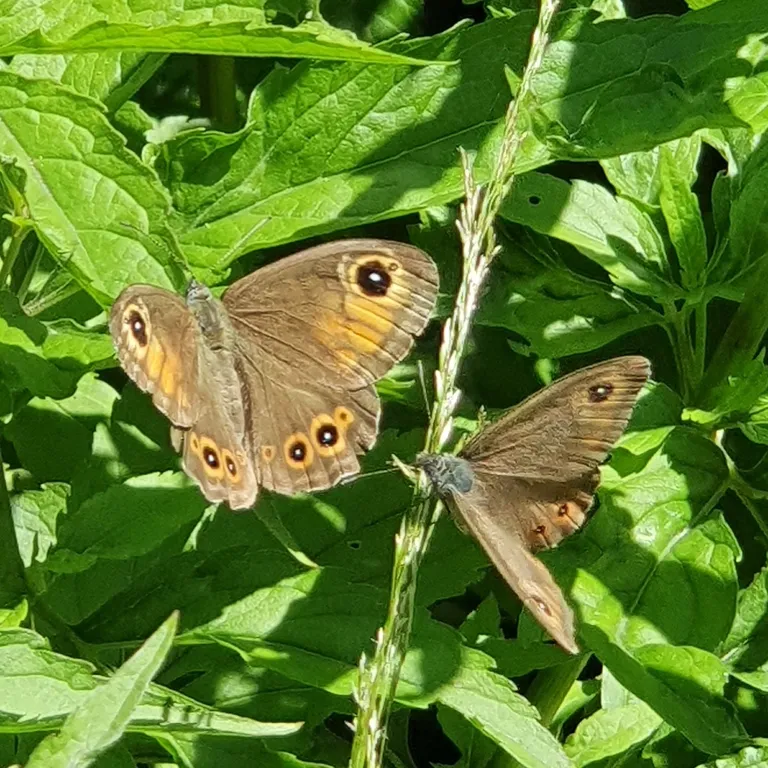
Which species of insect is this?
Lasiommata maera (also Pararge maera)
